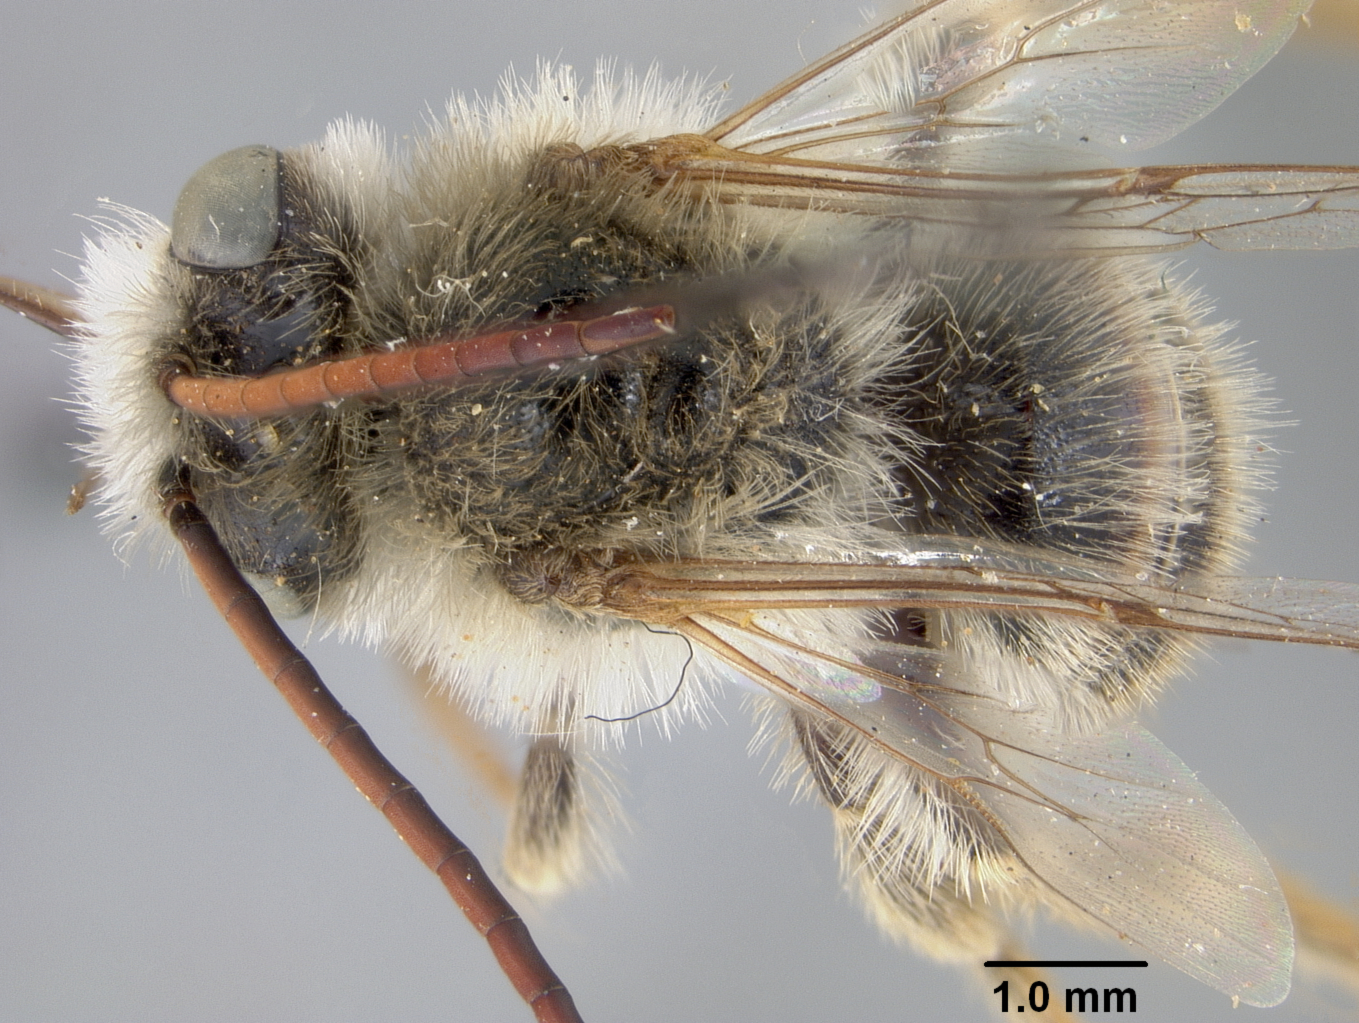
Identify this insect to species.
Melissodes kelloggi
